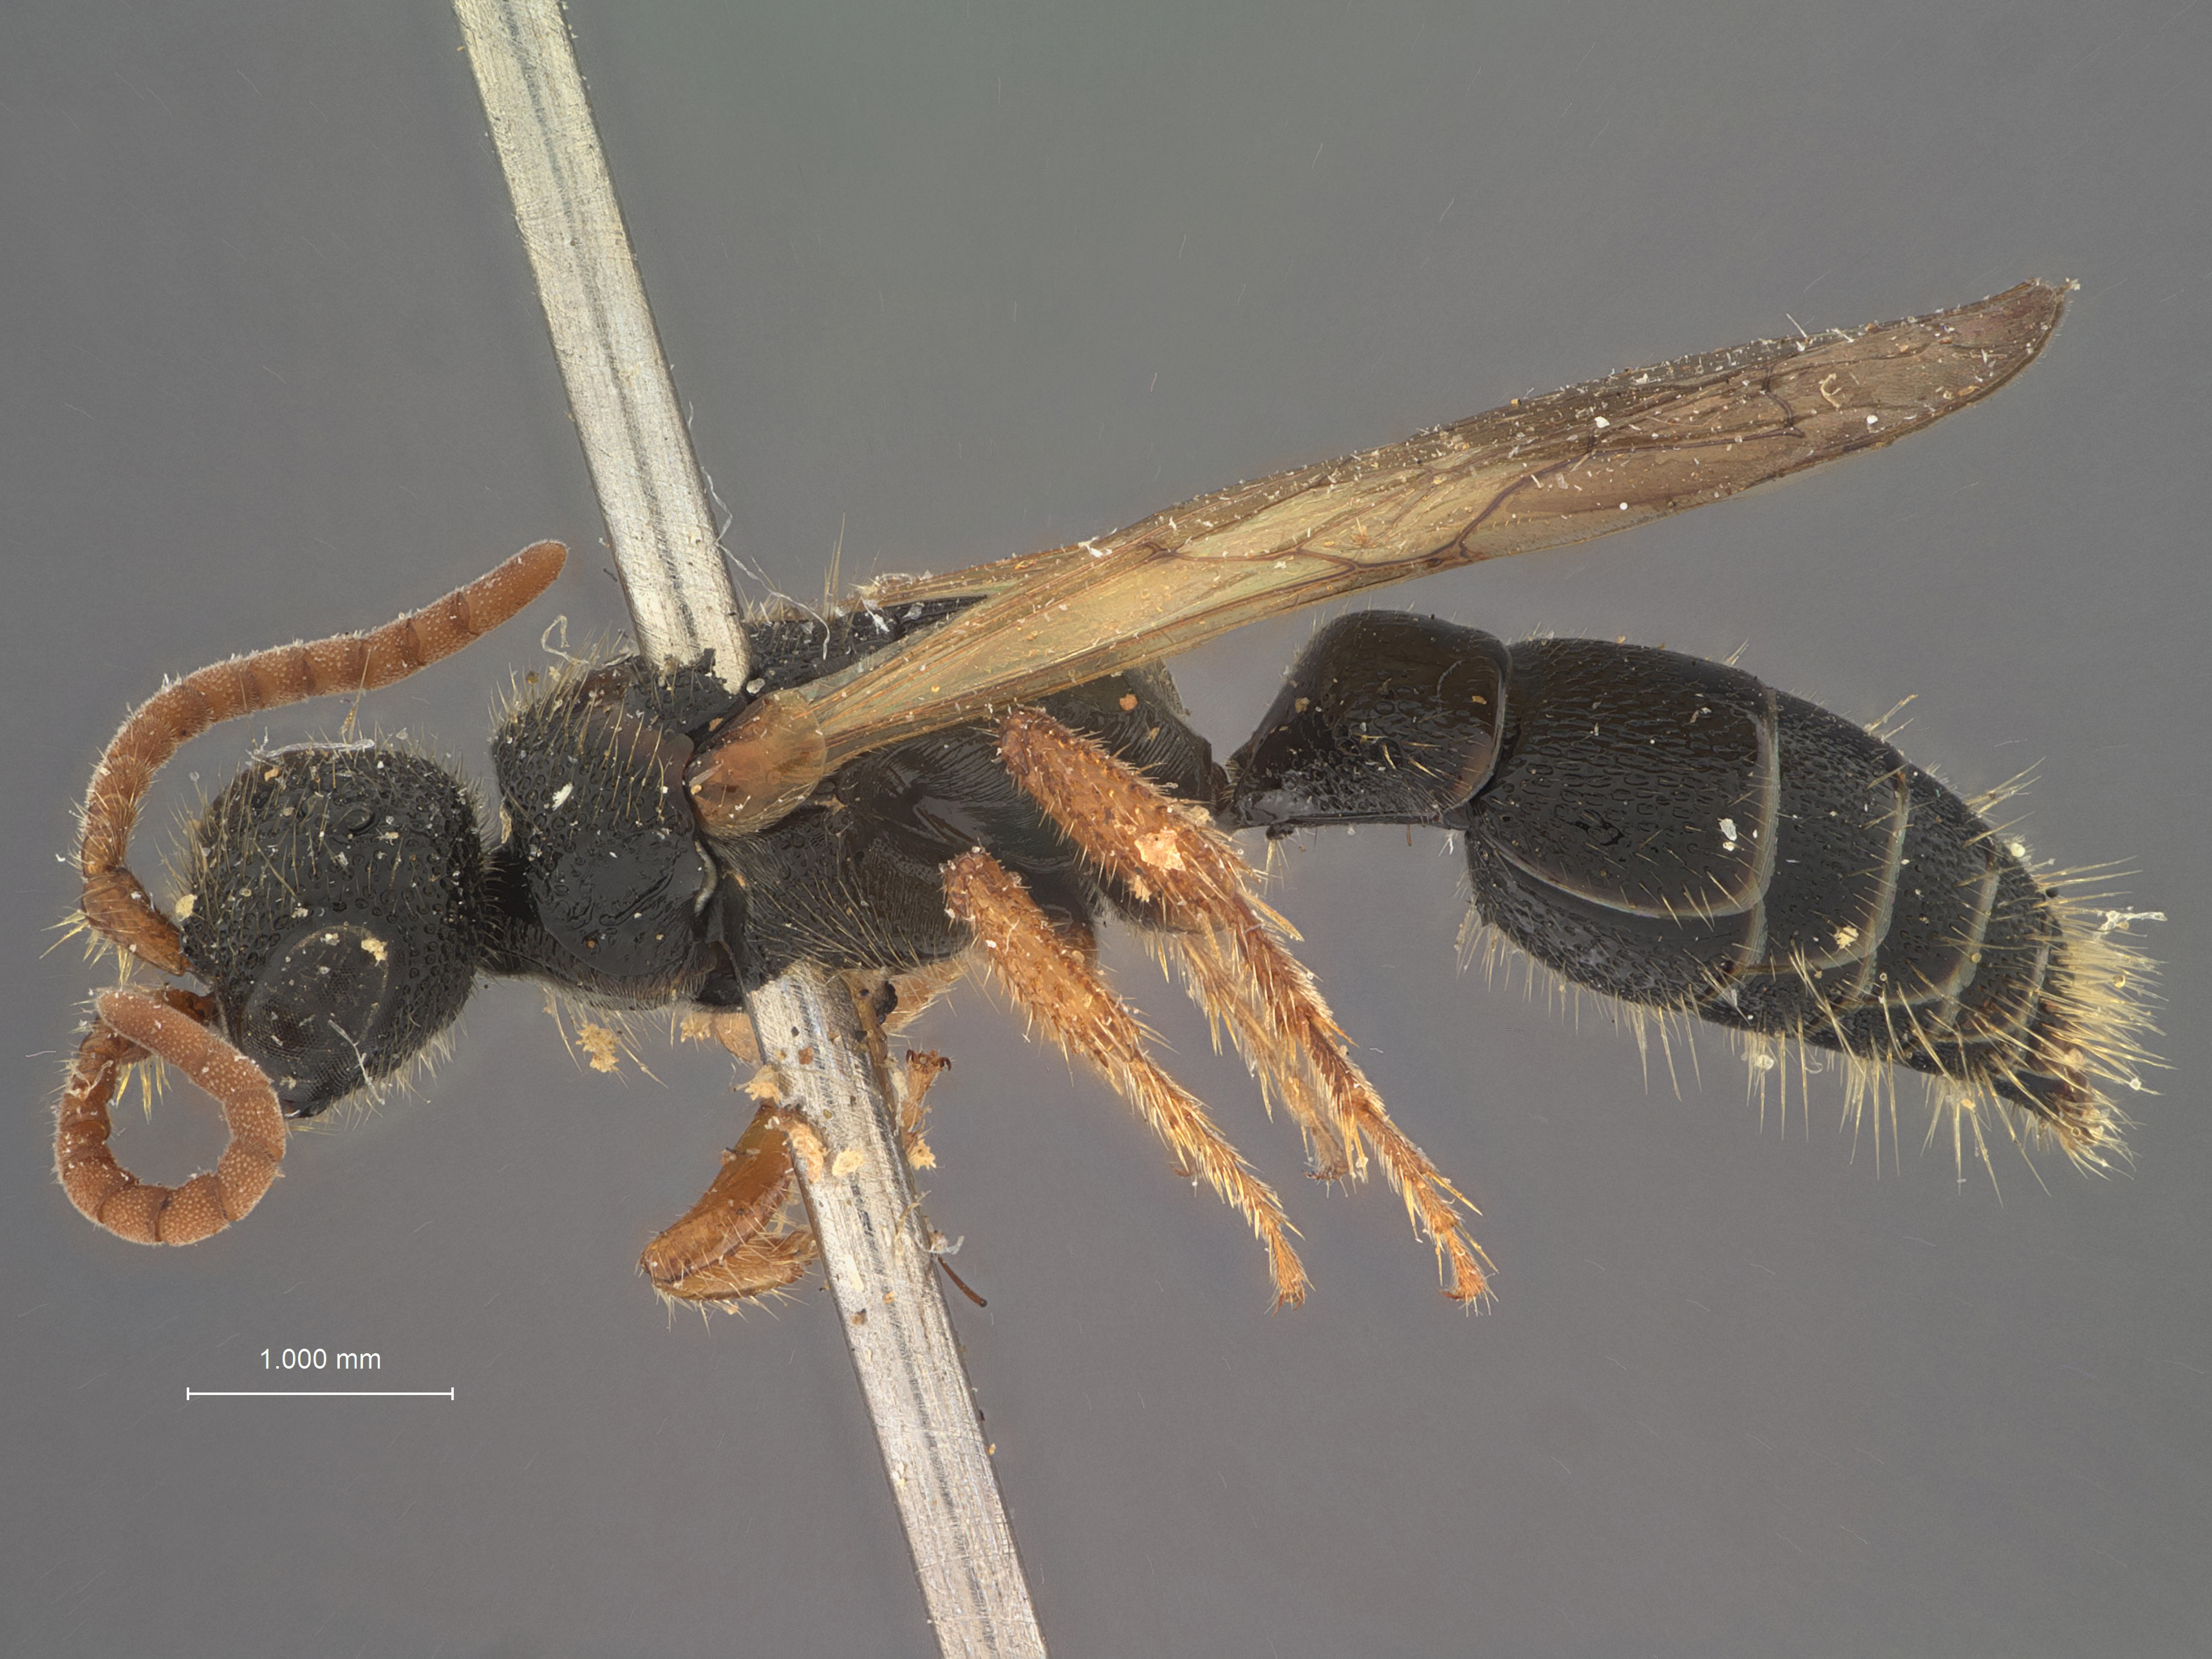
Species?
Tiphia hillyardi
